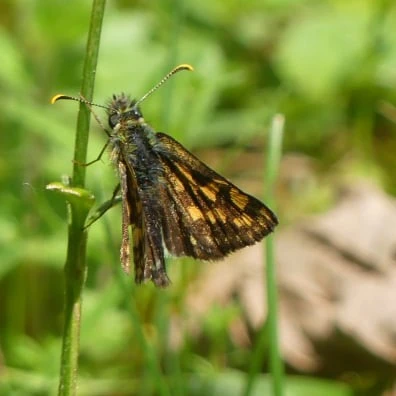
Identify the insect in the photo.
Carterocephalus palaemon
